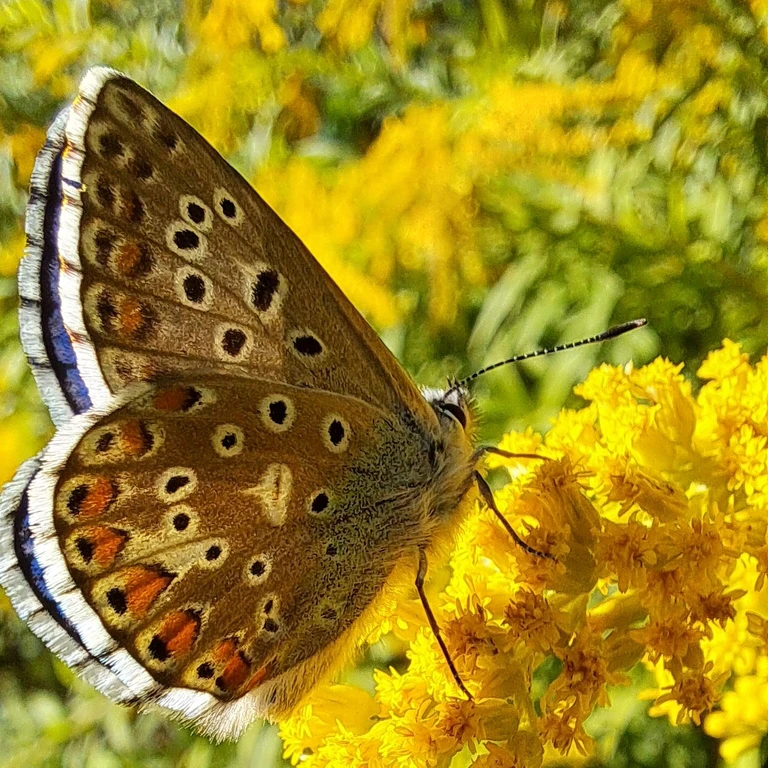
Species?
Lysandra bellargus
